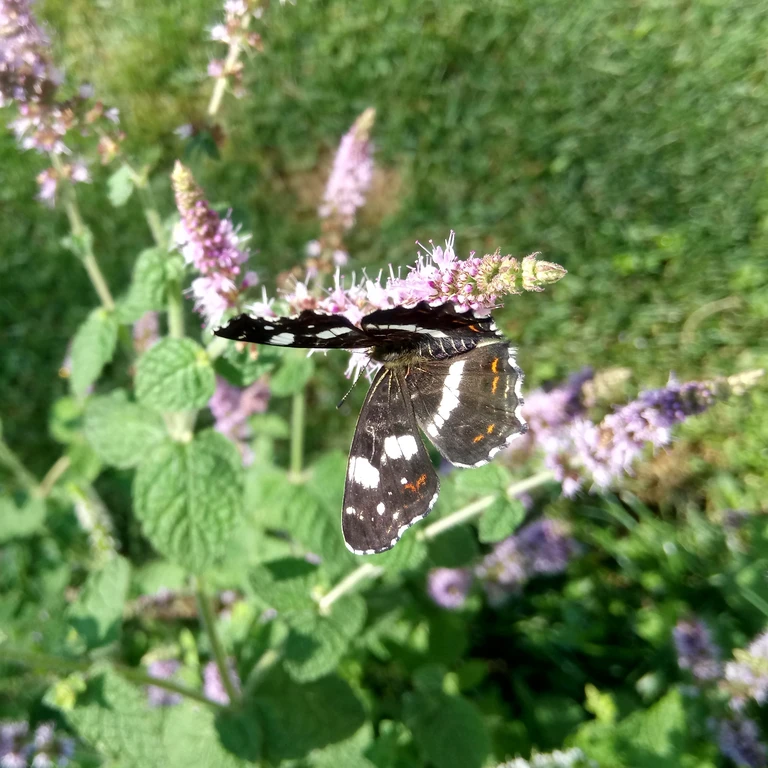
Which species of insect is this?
Araschnia levana
